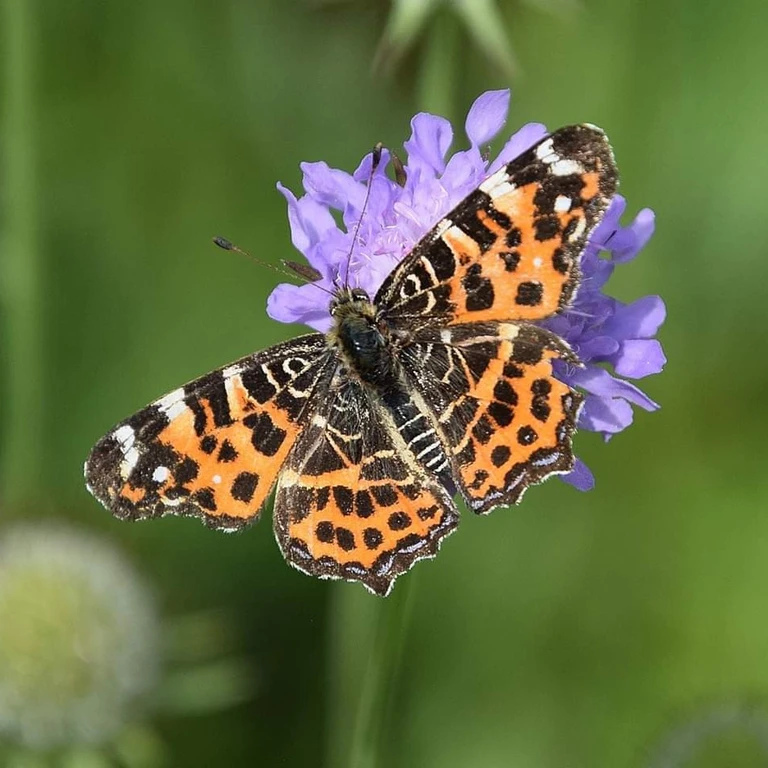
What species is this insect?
Araschnia levana
